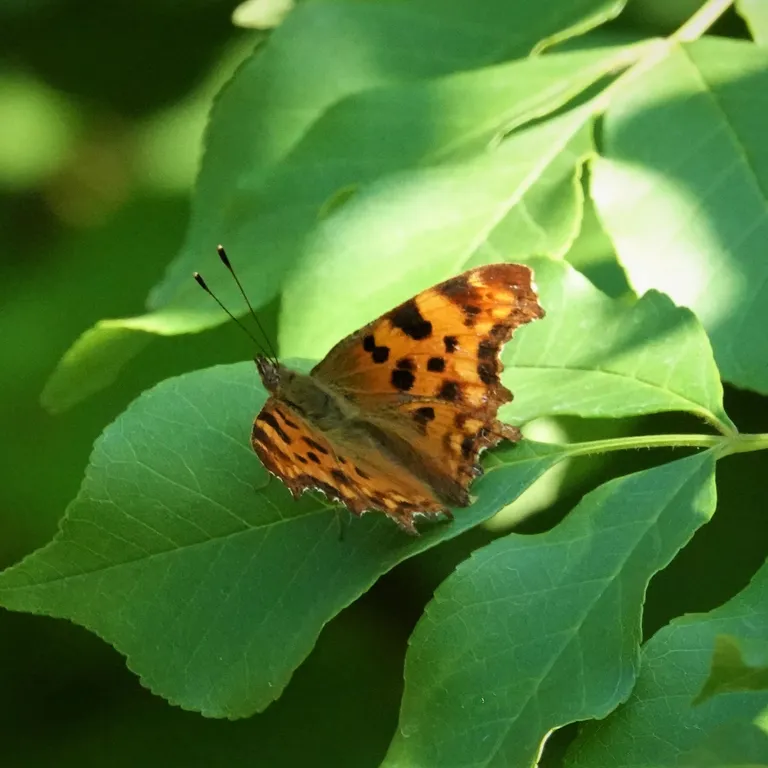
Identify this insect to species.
Polygonia c-album
